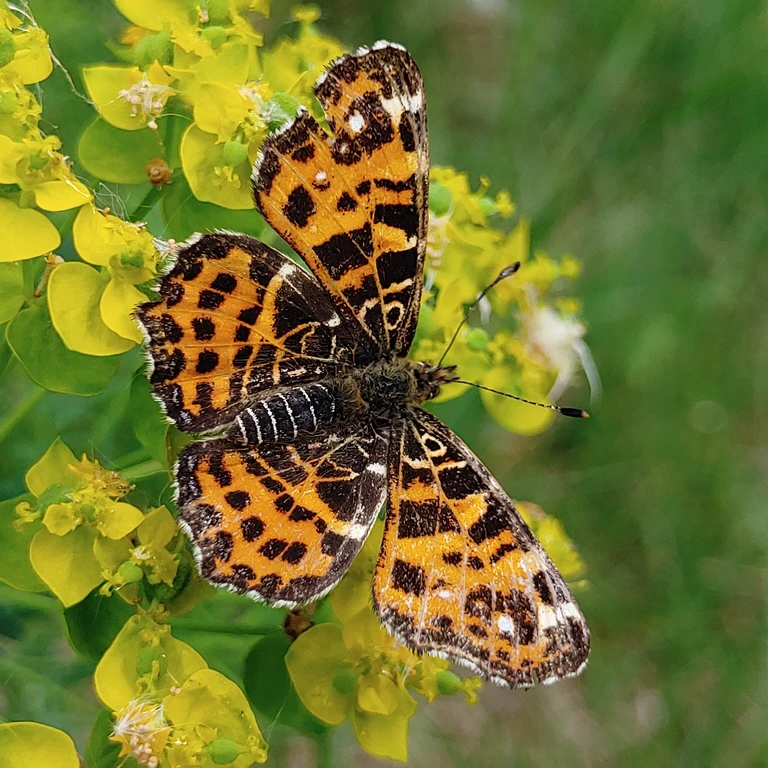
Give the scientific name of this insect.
Araschnia levana
